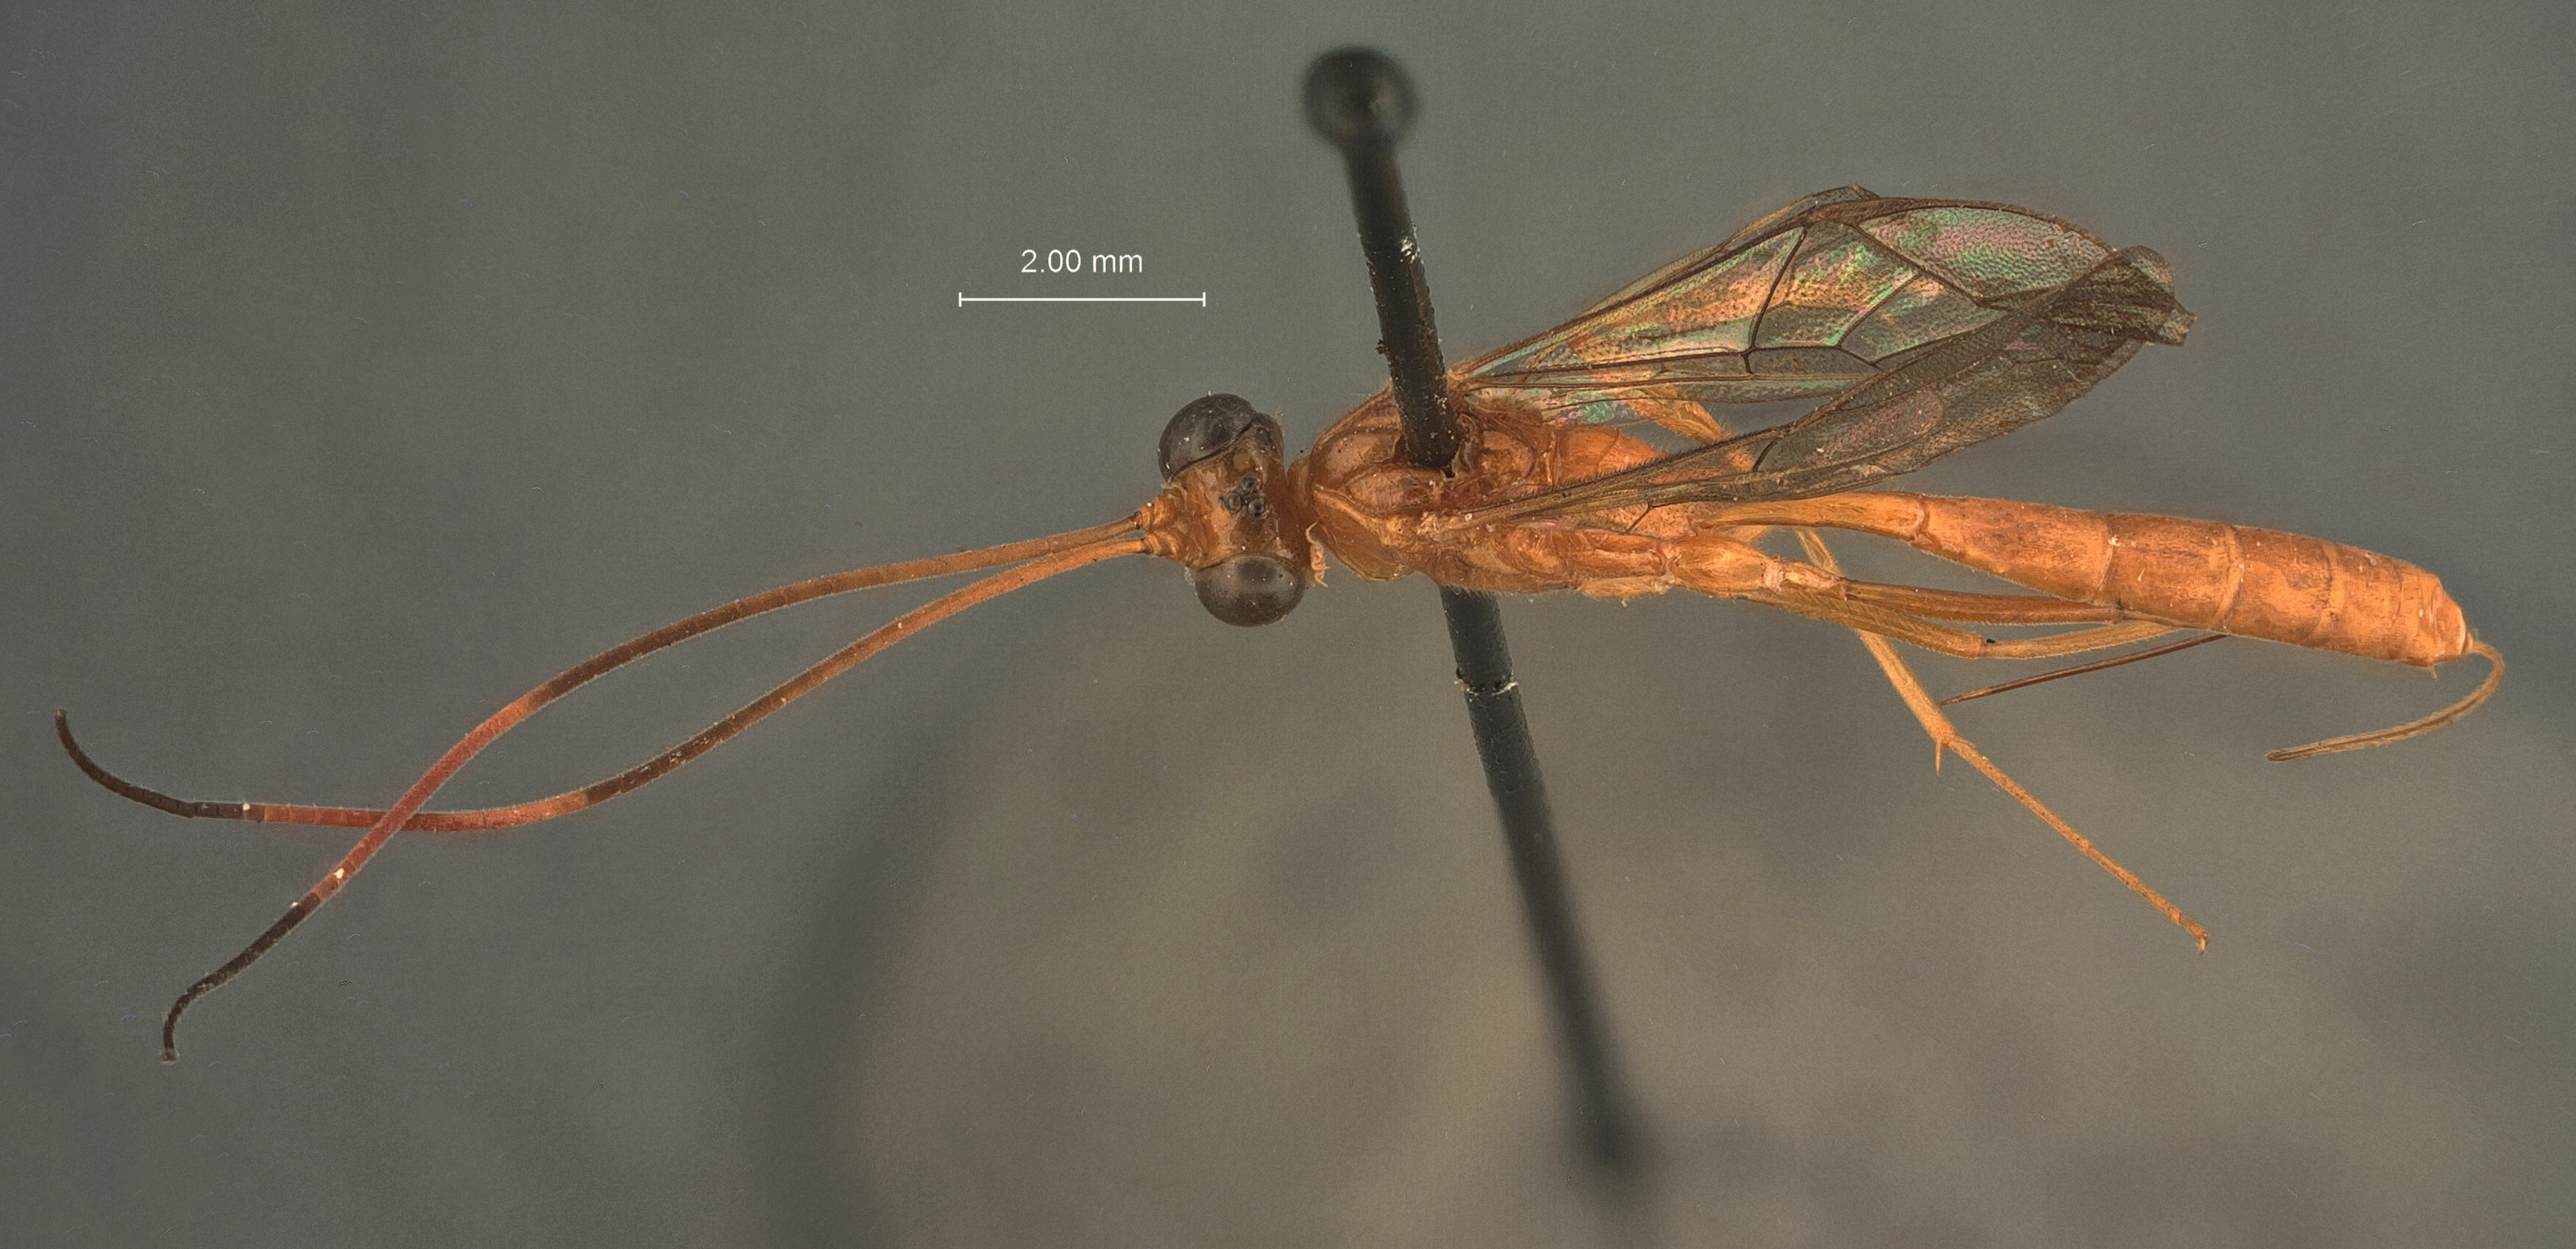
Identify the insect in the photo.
Diapetus fossulatus
